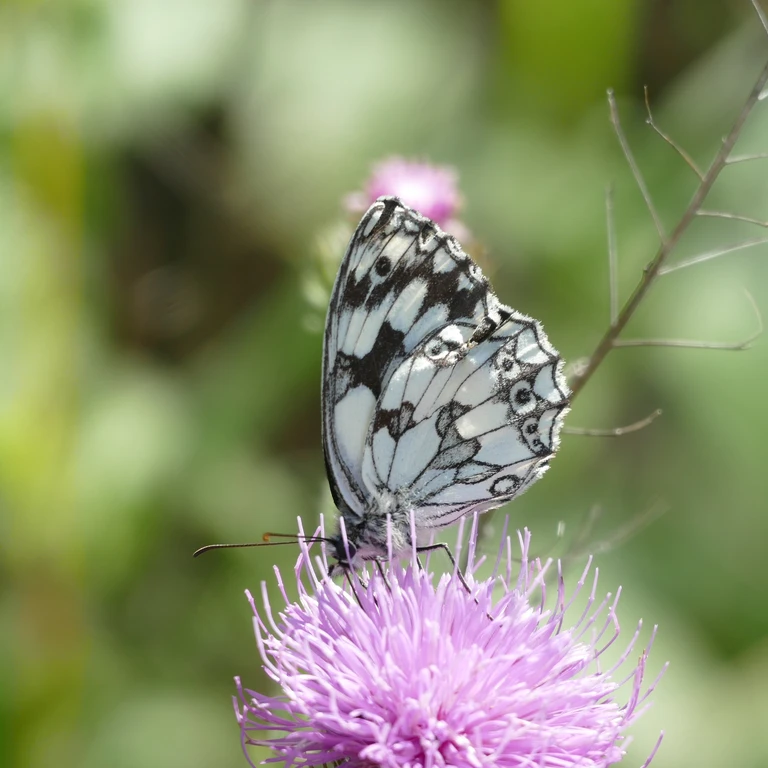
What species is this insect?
Melanargia galathea
